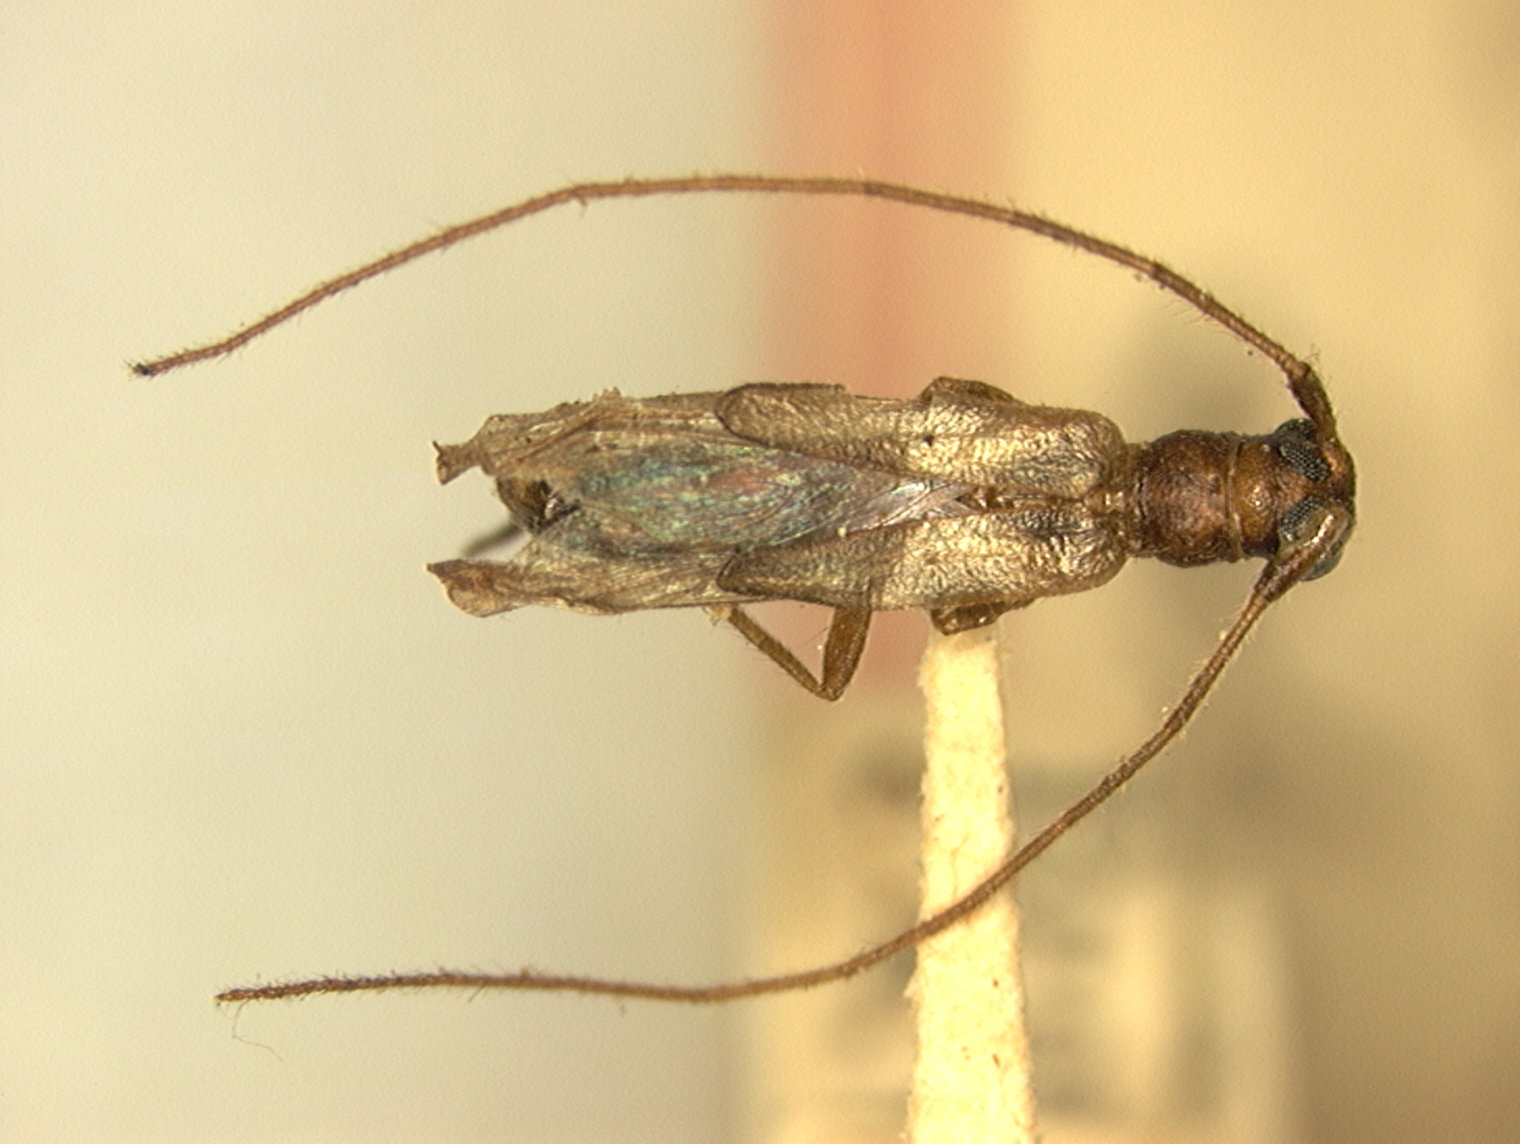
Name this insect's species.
Methia necydalea (also Methia constricticollis)
